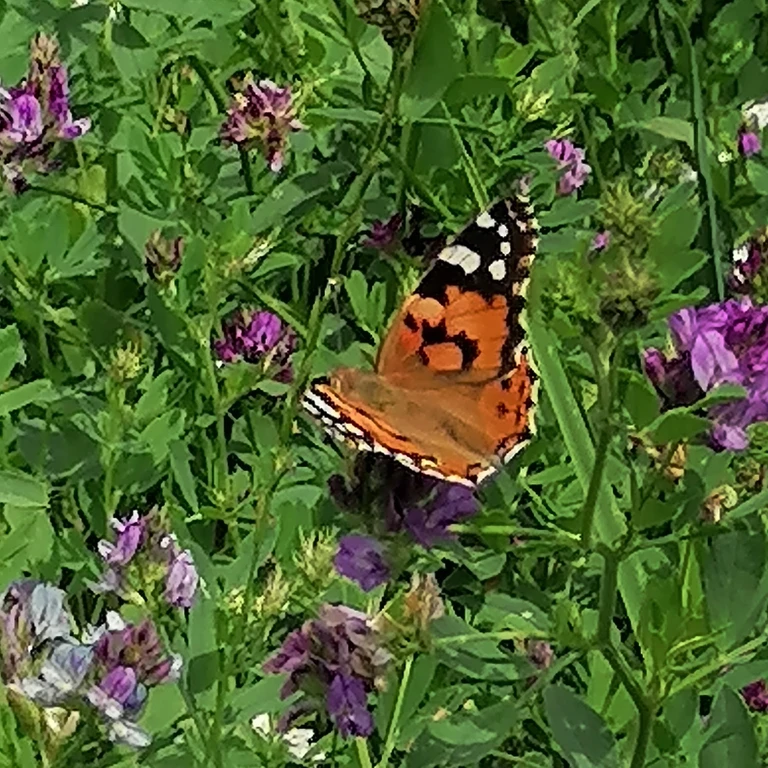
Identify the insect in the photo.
Vanessa cardui
